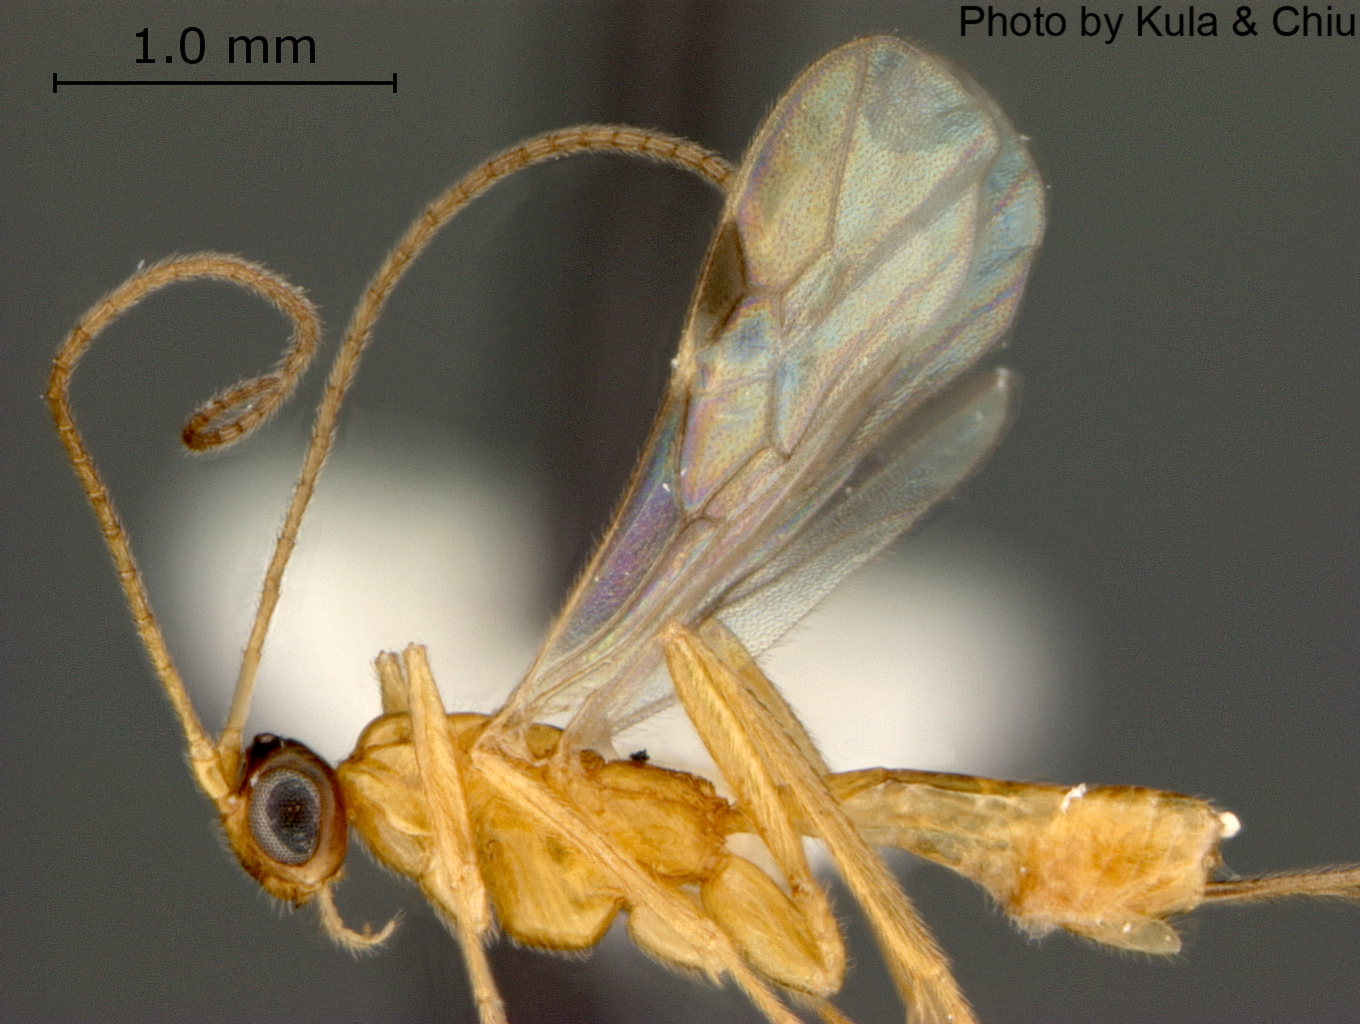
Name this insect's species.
Macrocentrus prolificus
